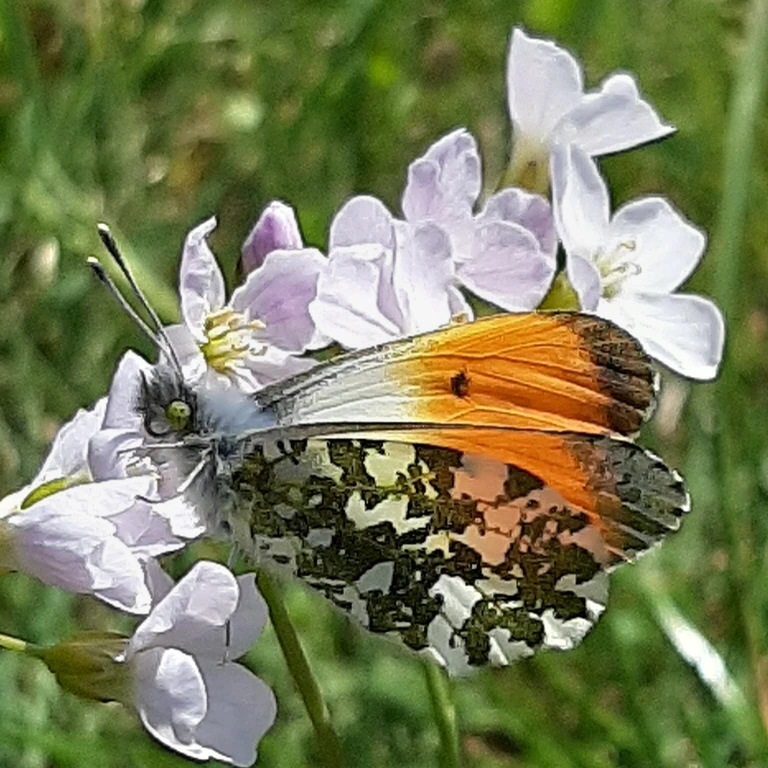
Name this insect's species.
Anthocharis cardamines
